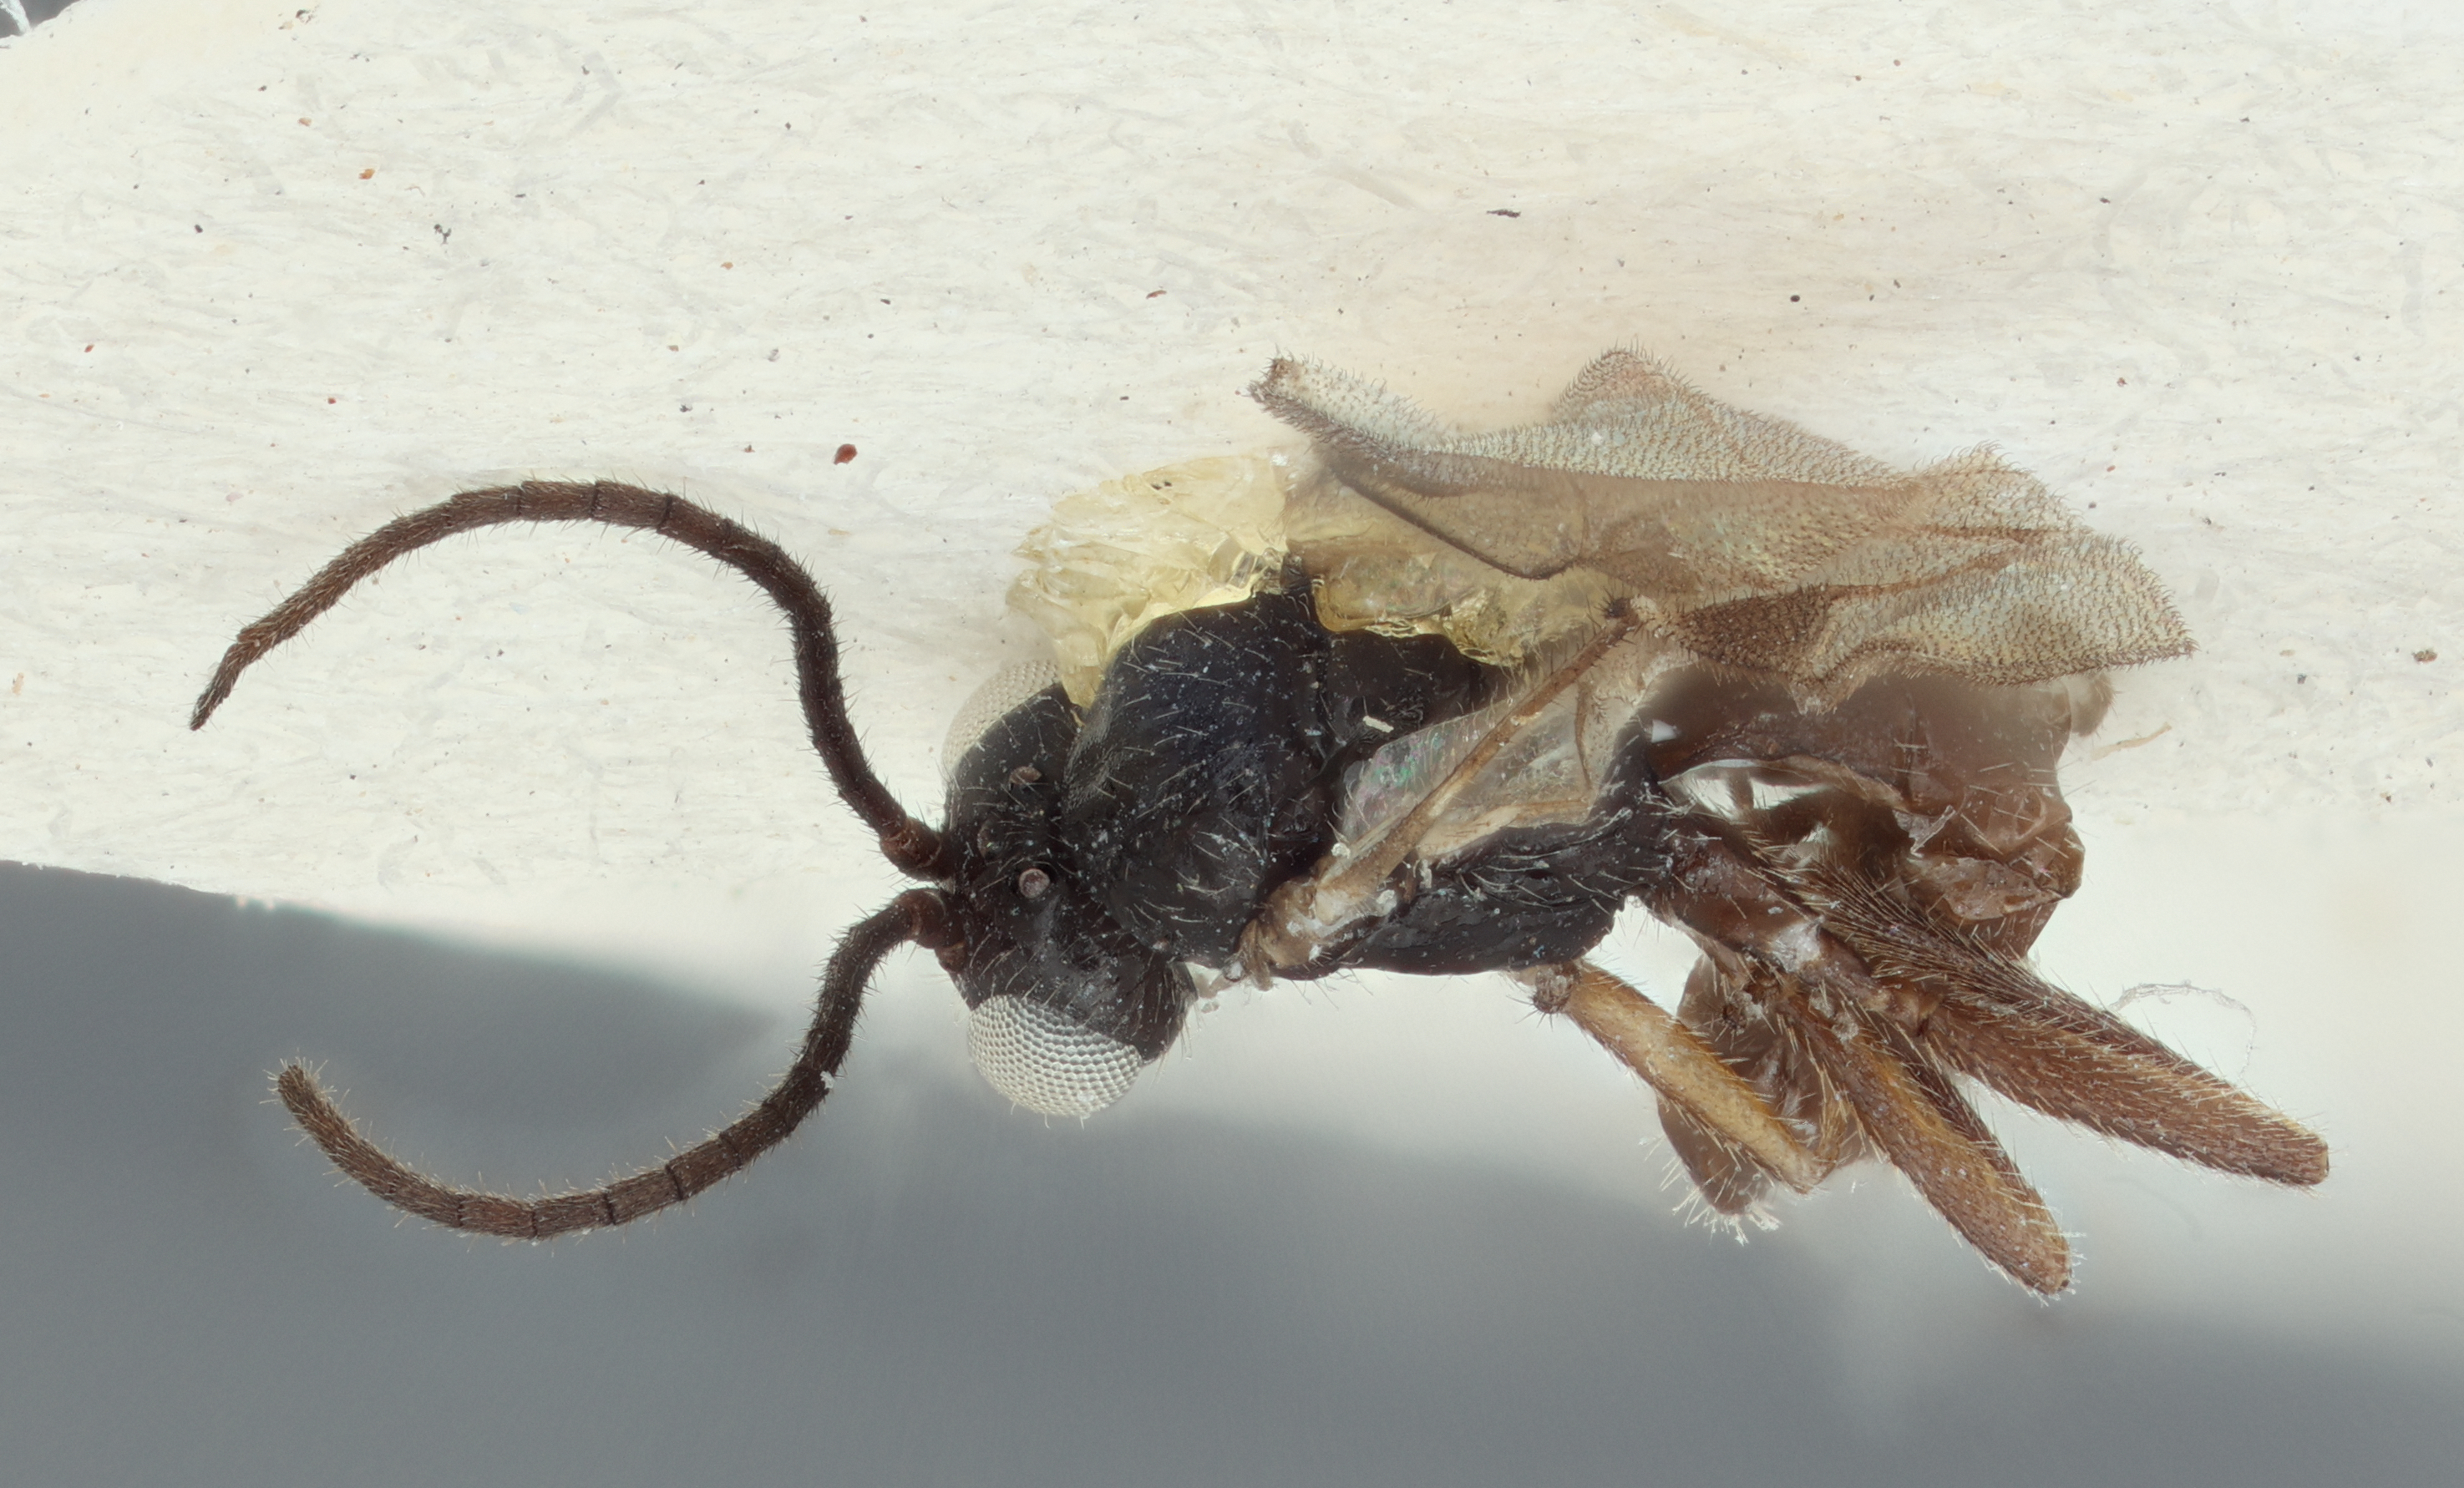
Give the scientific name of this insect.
Pauesia pahtonis
